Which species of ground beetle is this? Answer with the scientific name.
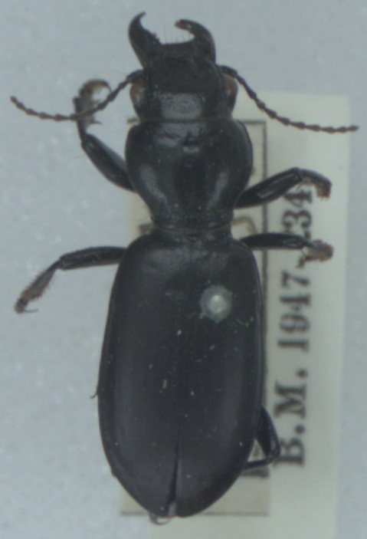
Broscus cephalotes
